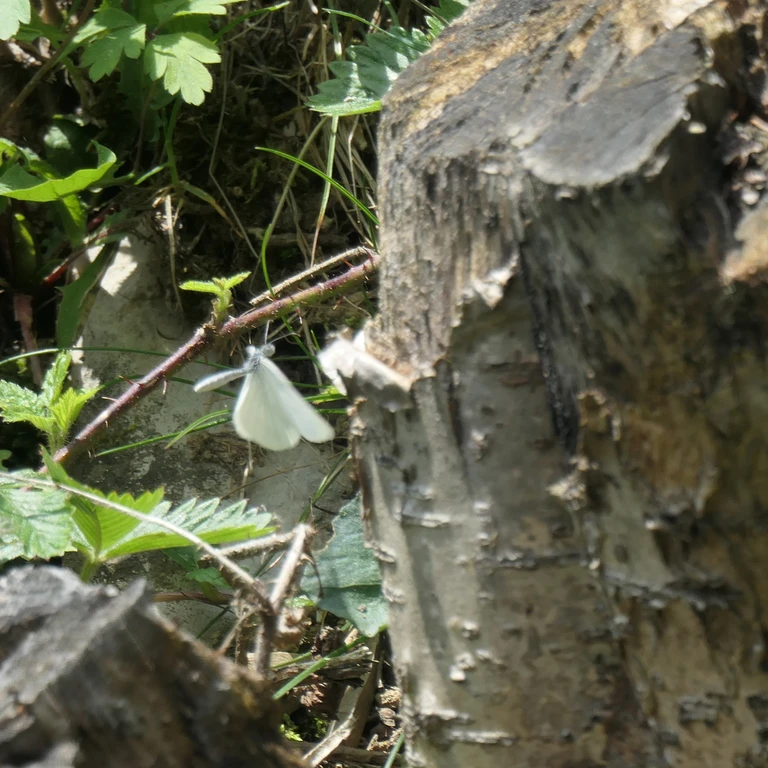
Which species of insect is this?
Leptidea sinapis/juvernica
